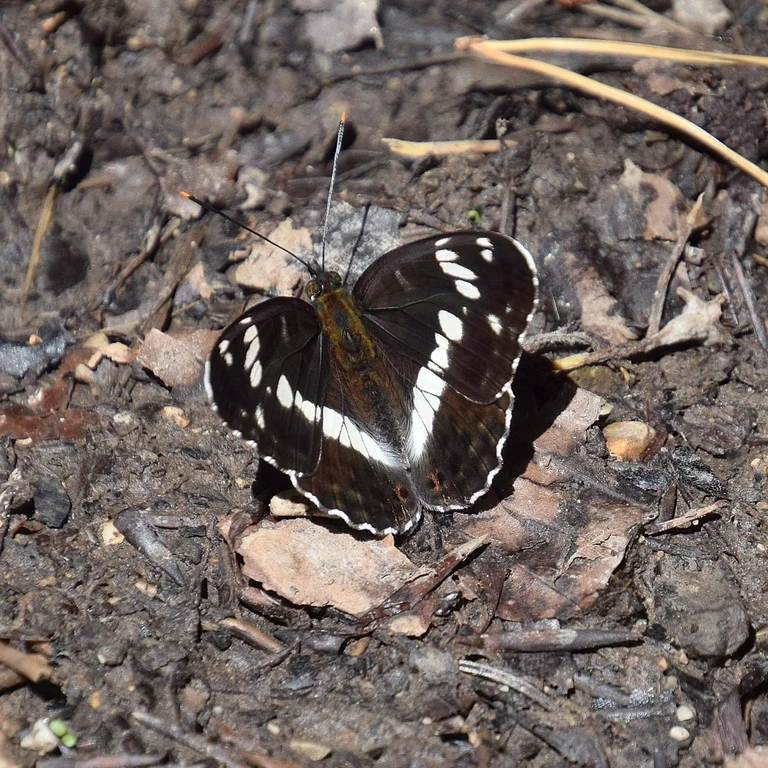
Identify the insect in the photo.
Limenitis camilla (also Ladoga camilla)
